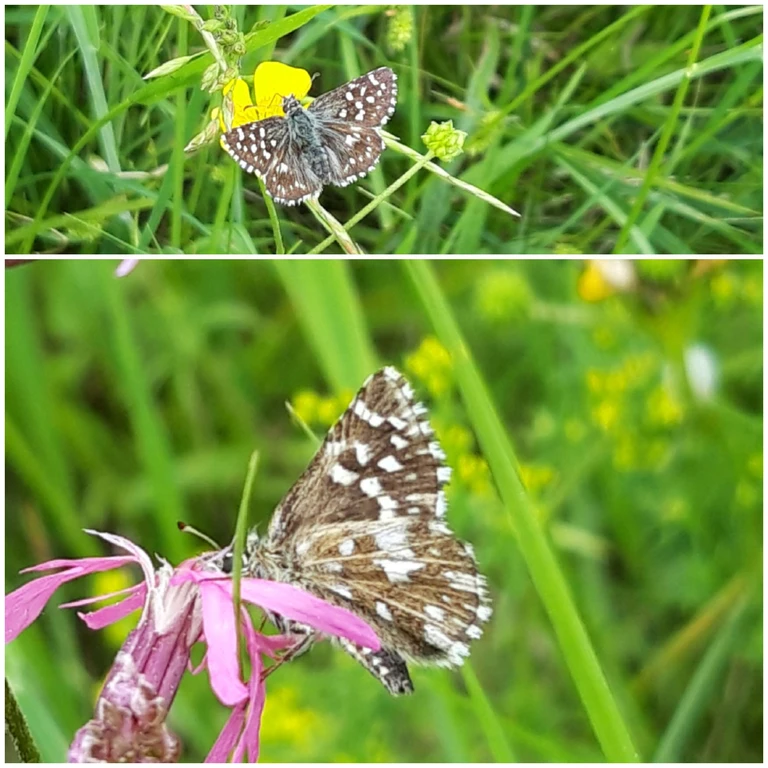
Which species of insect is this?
Pyrgus malvae
